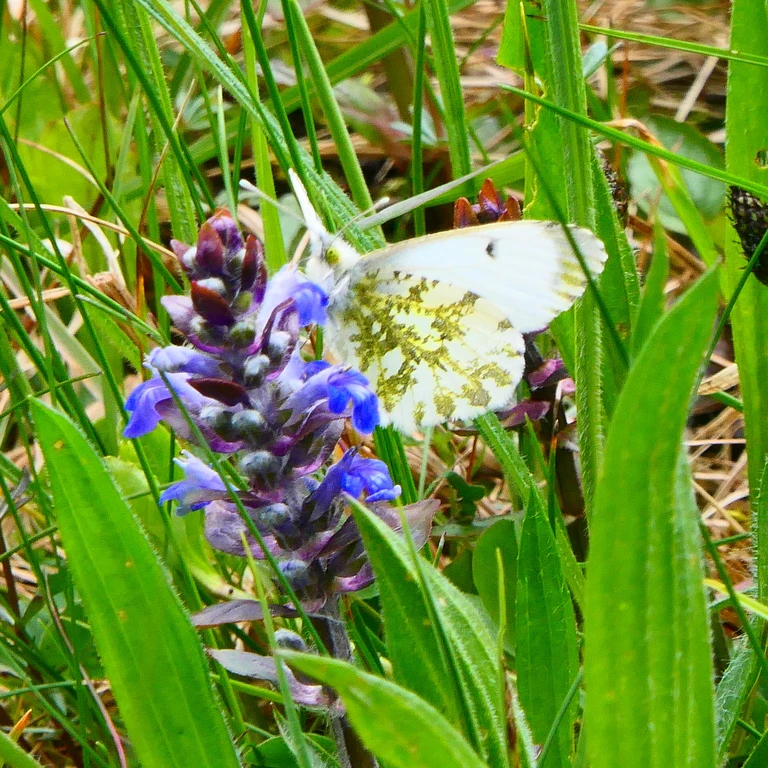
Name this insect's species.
Anthocharis cardamines
